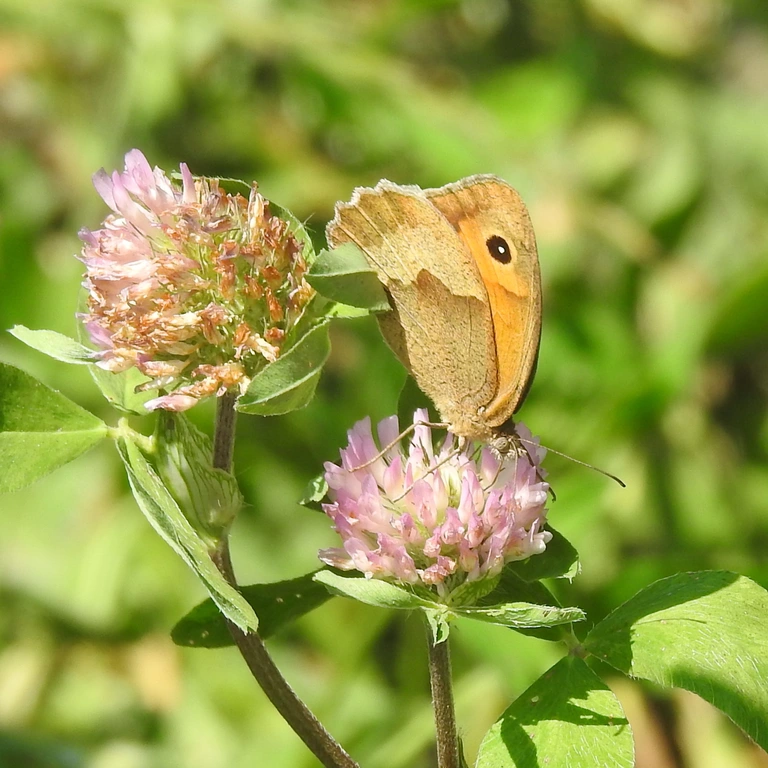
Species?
Maniola jurtina
